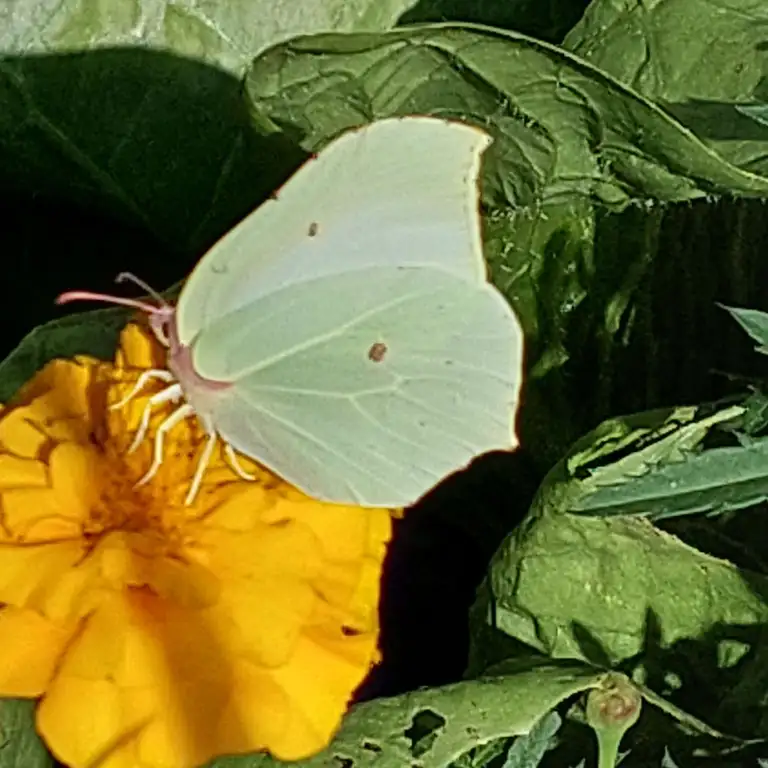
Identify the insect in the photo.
Gonepteryx rhamni
